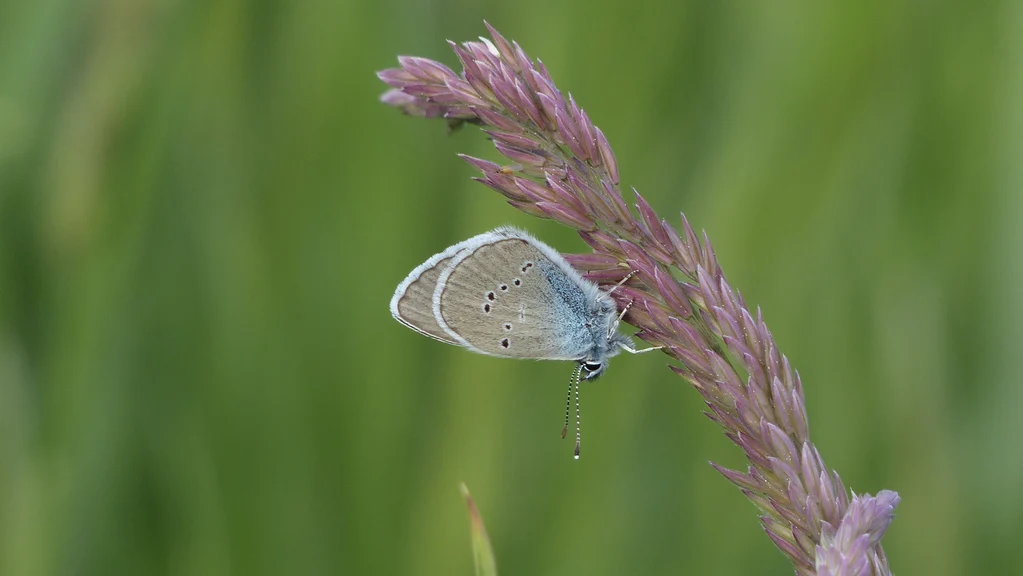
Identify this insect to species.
Cyaniris semiargus
